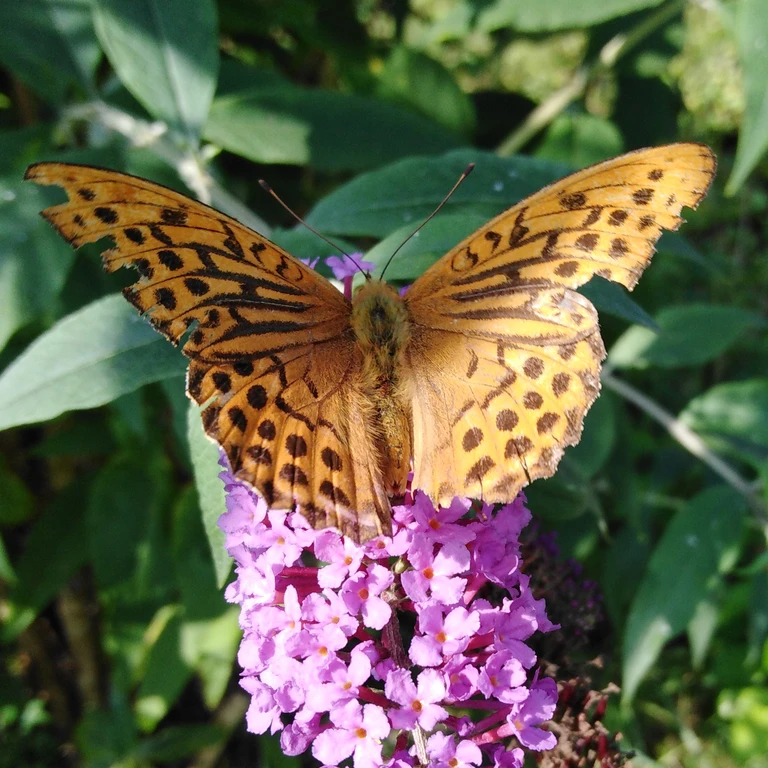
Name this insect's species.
Argynnis paphia
